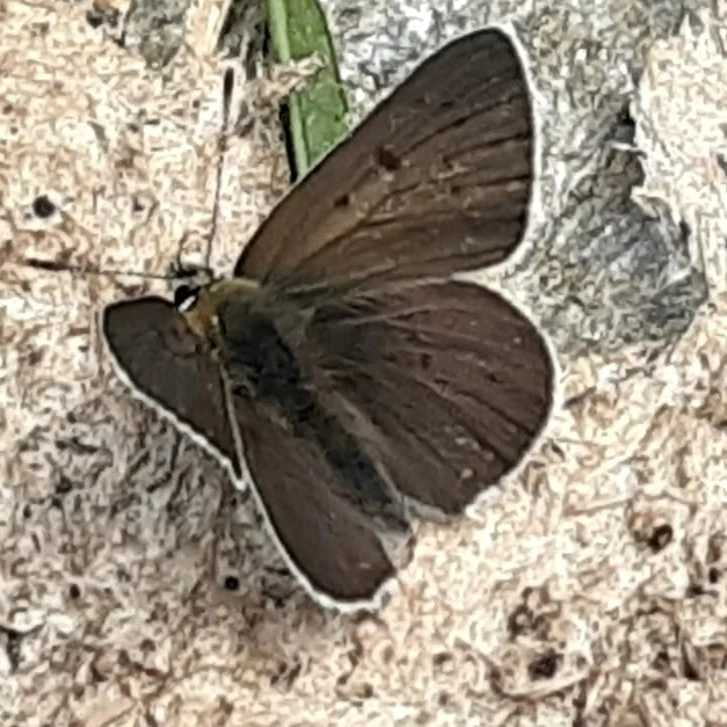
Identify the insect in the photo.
Lycaena tityrus (also Loweia tityrus)
